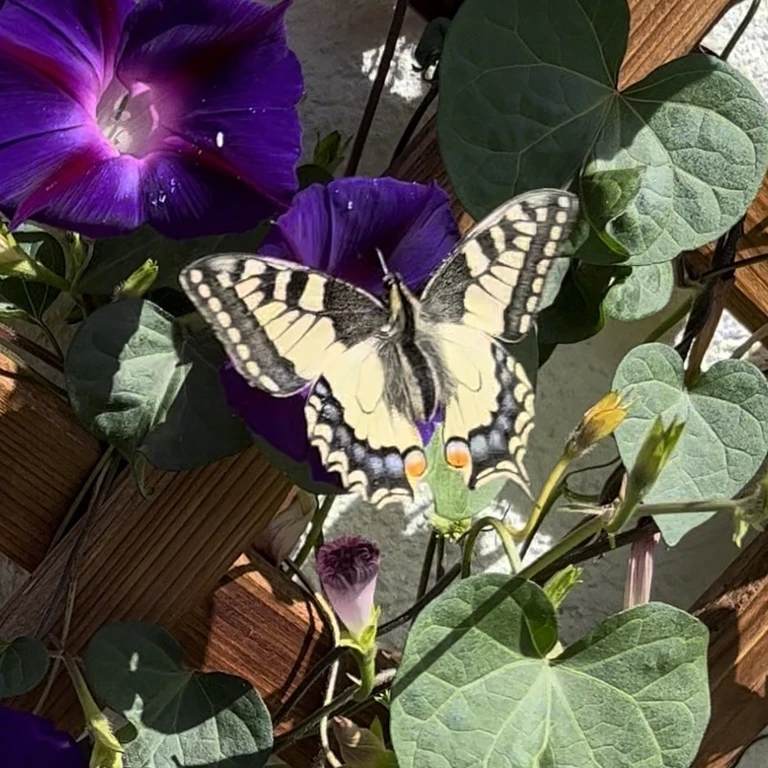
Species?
Papilio machaon
